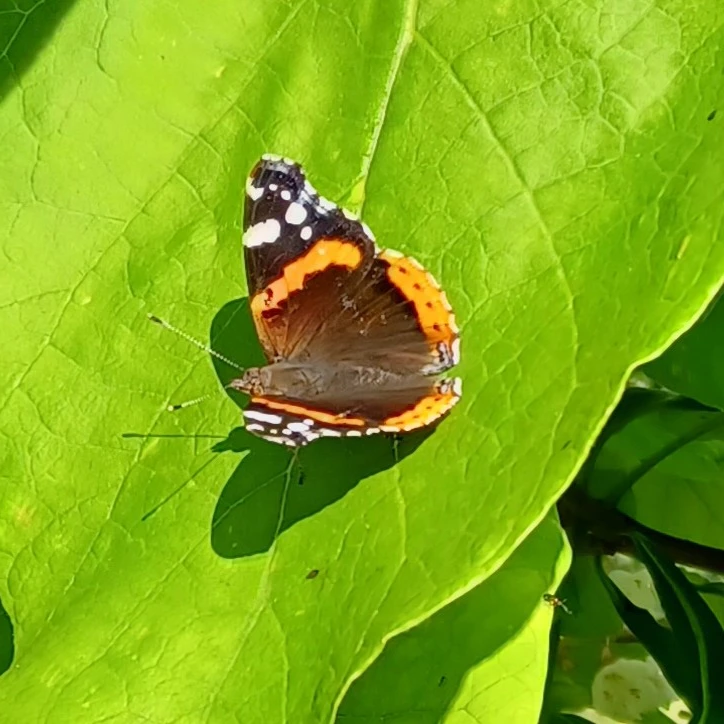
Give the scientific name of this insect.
Vanessa atalanta
